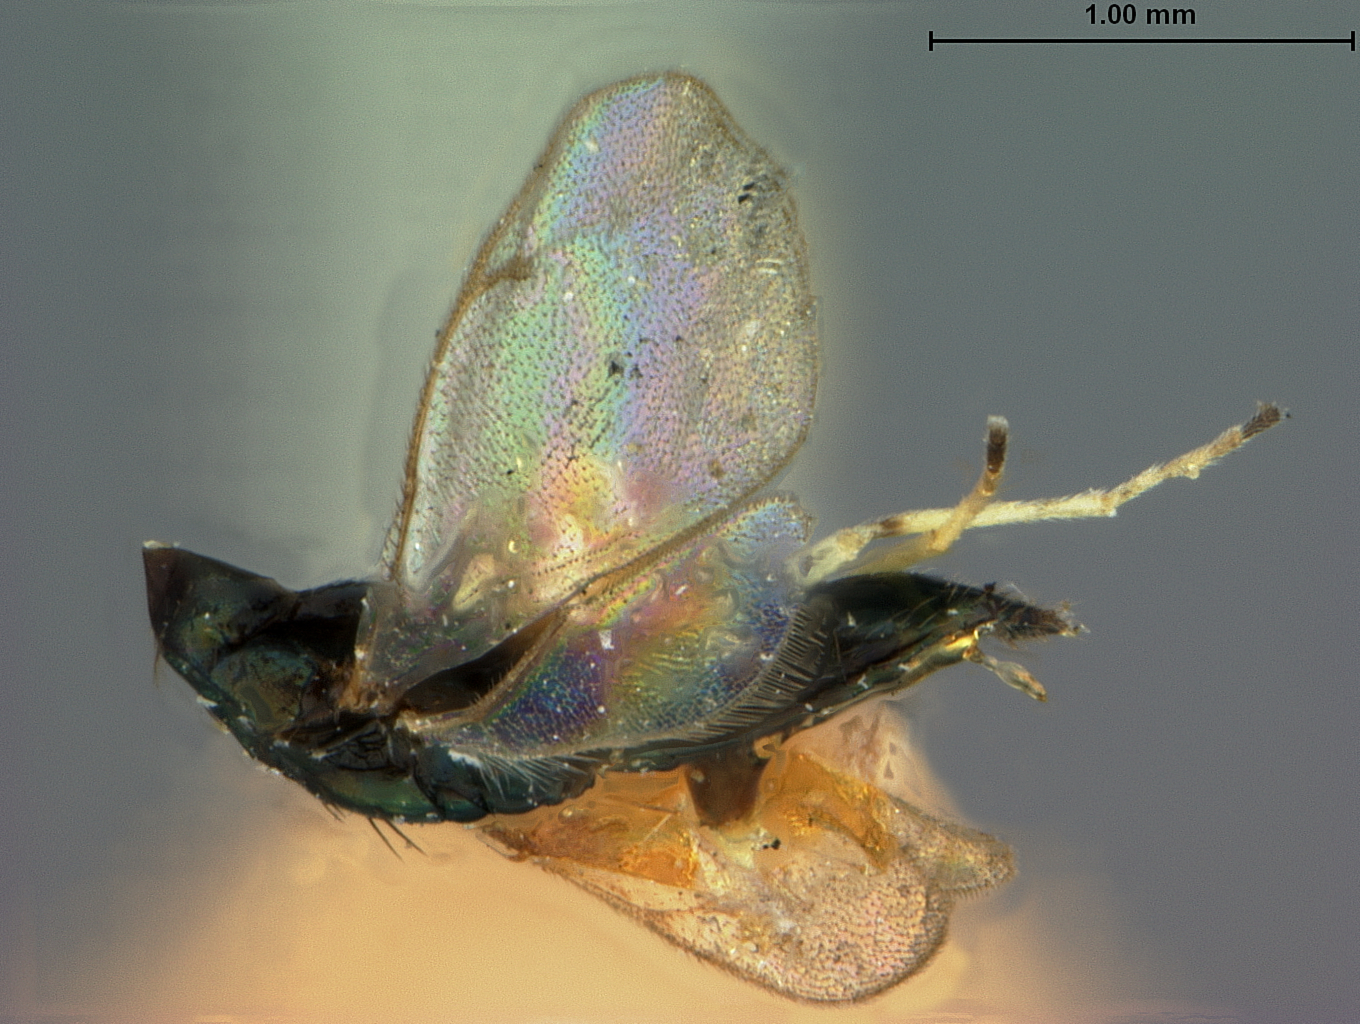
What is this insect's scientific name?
Diaulus begini
